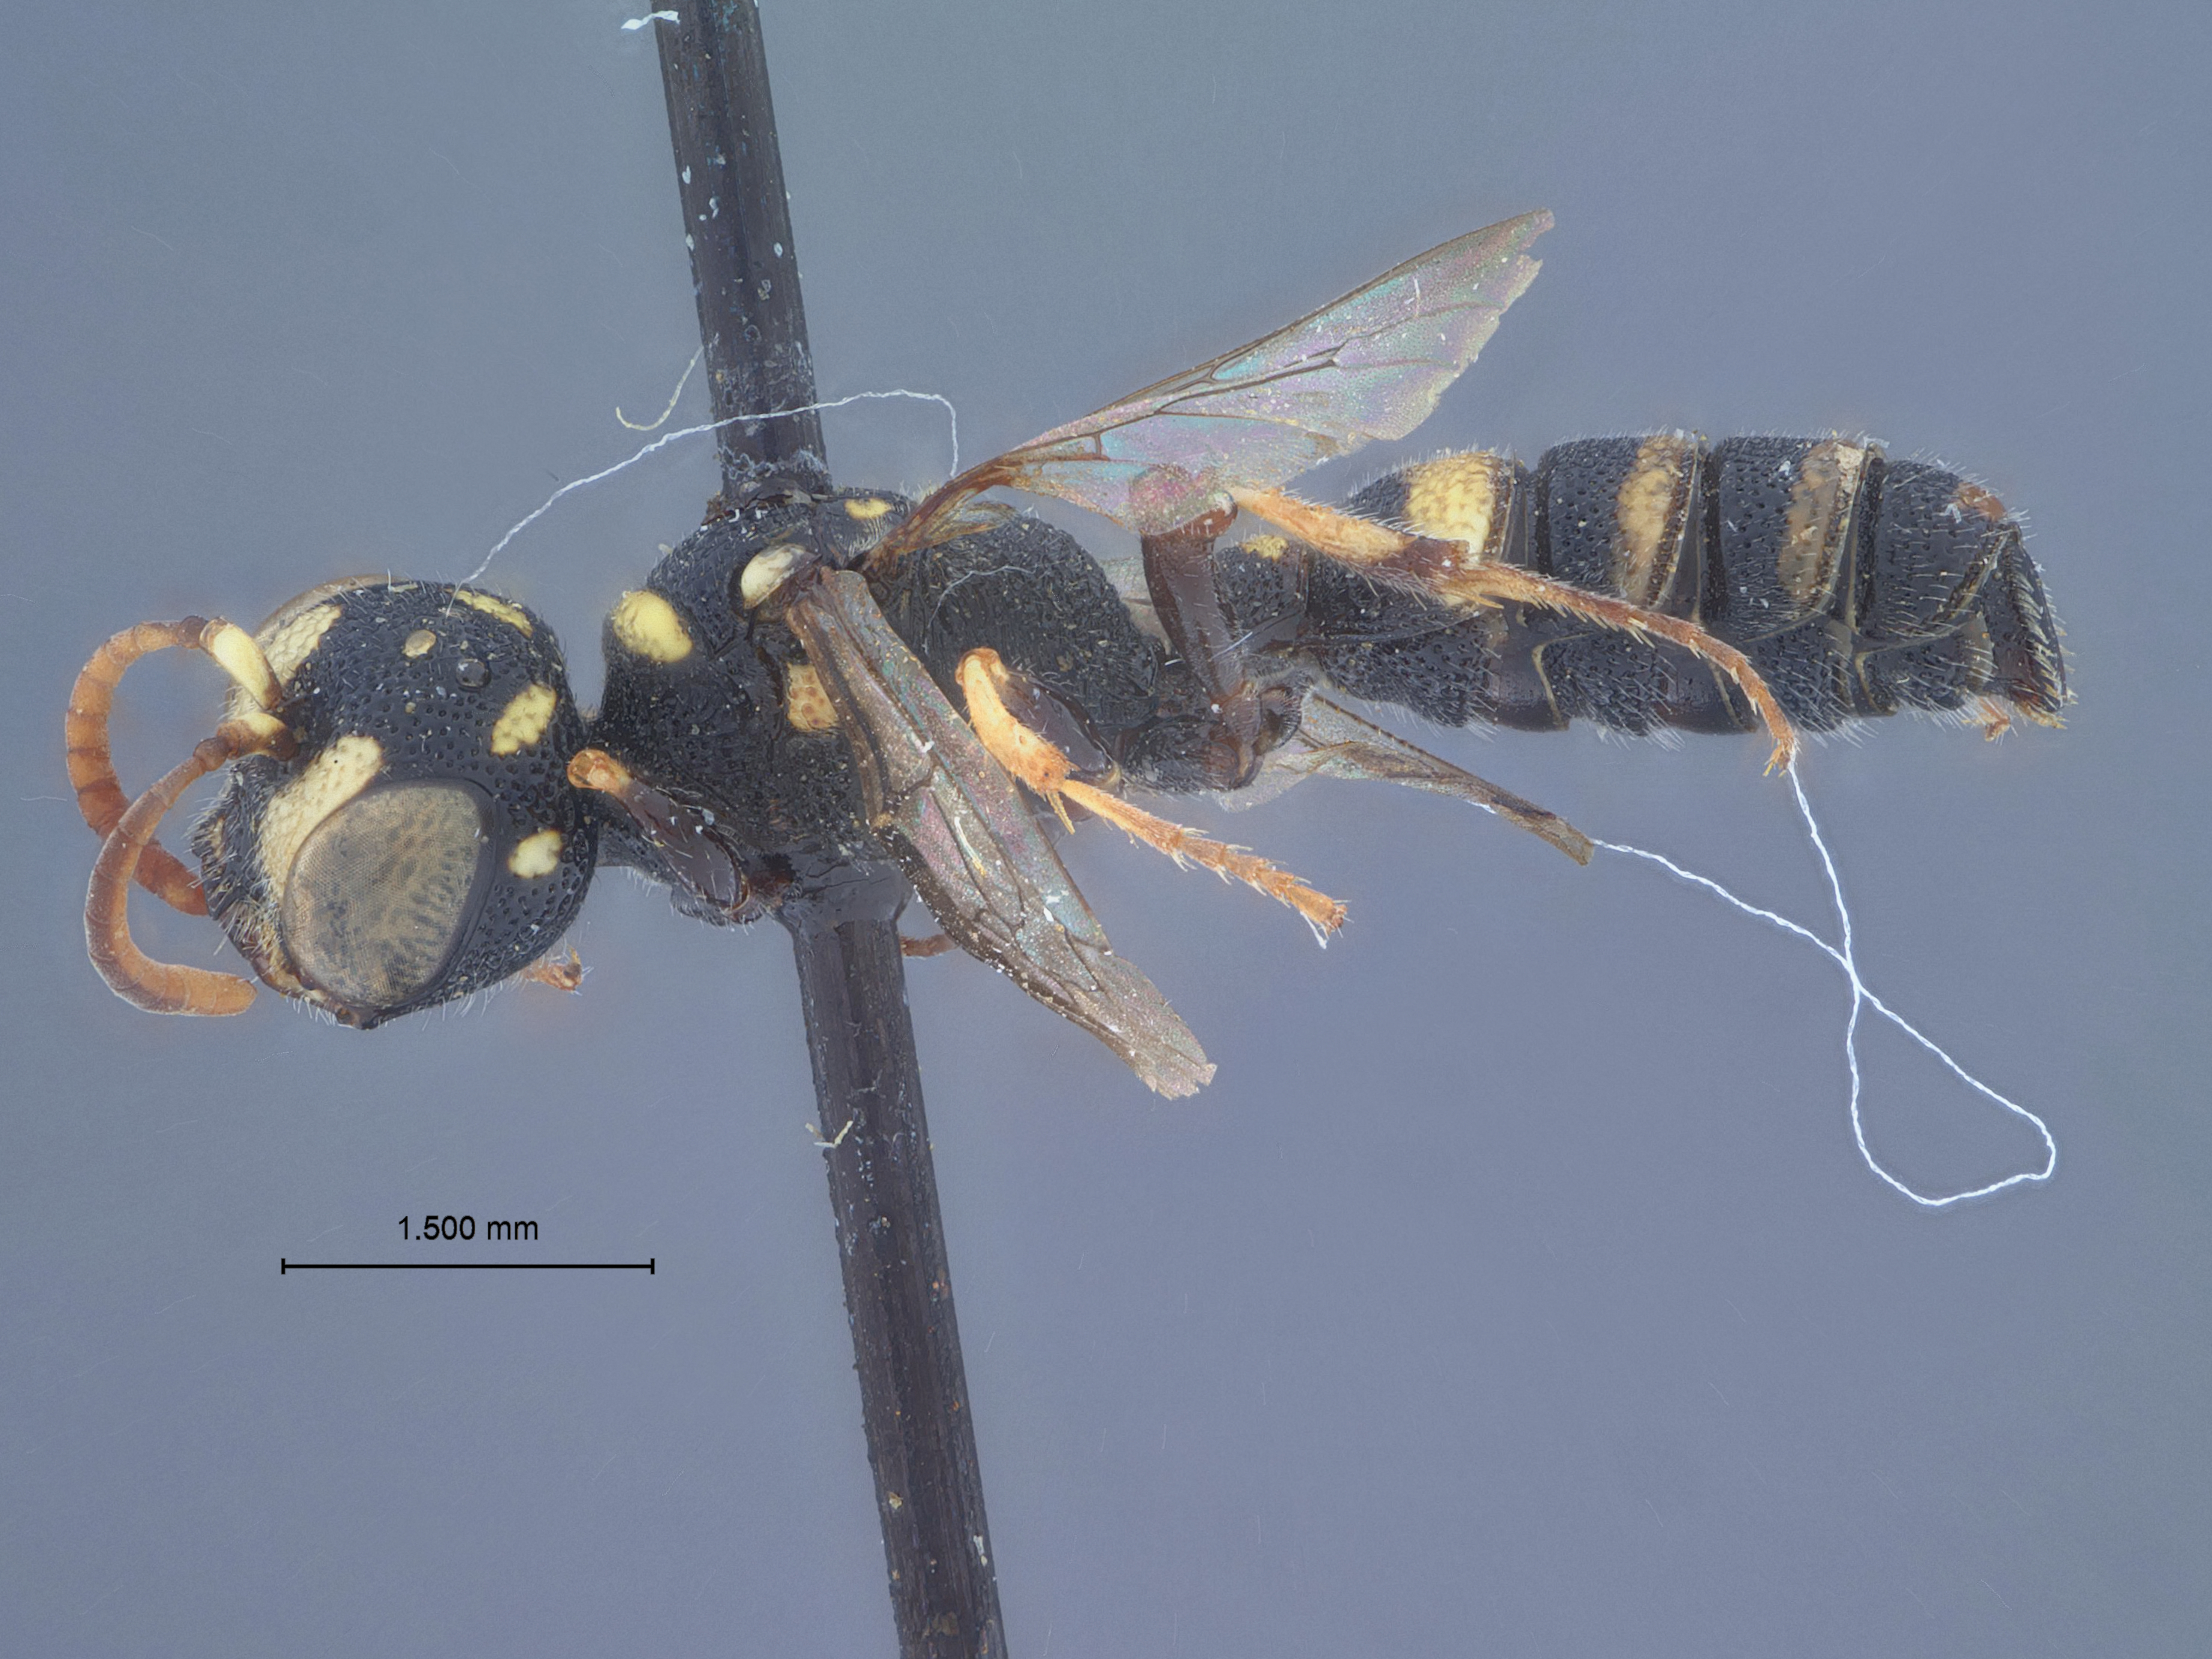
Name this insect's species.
Cerceris crandalli
